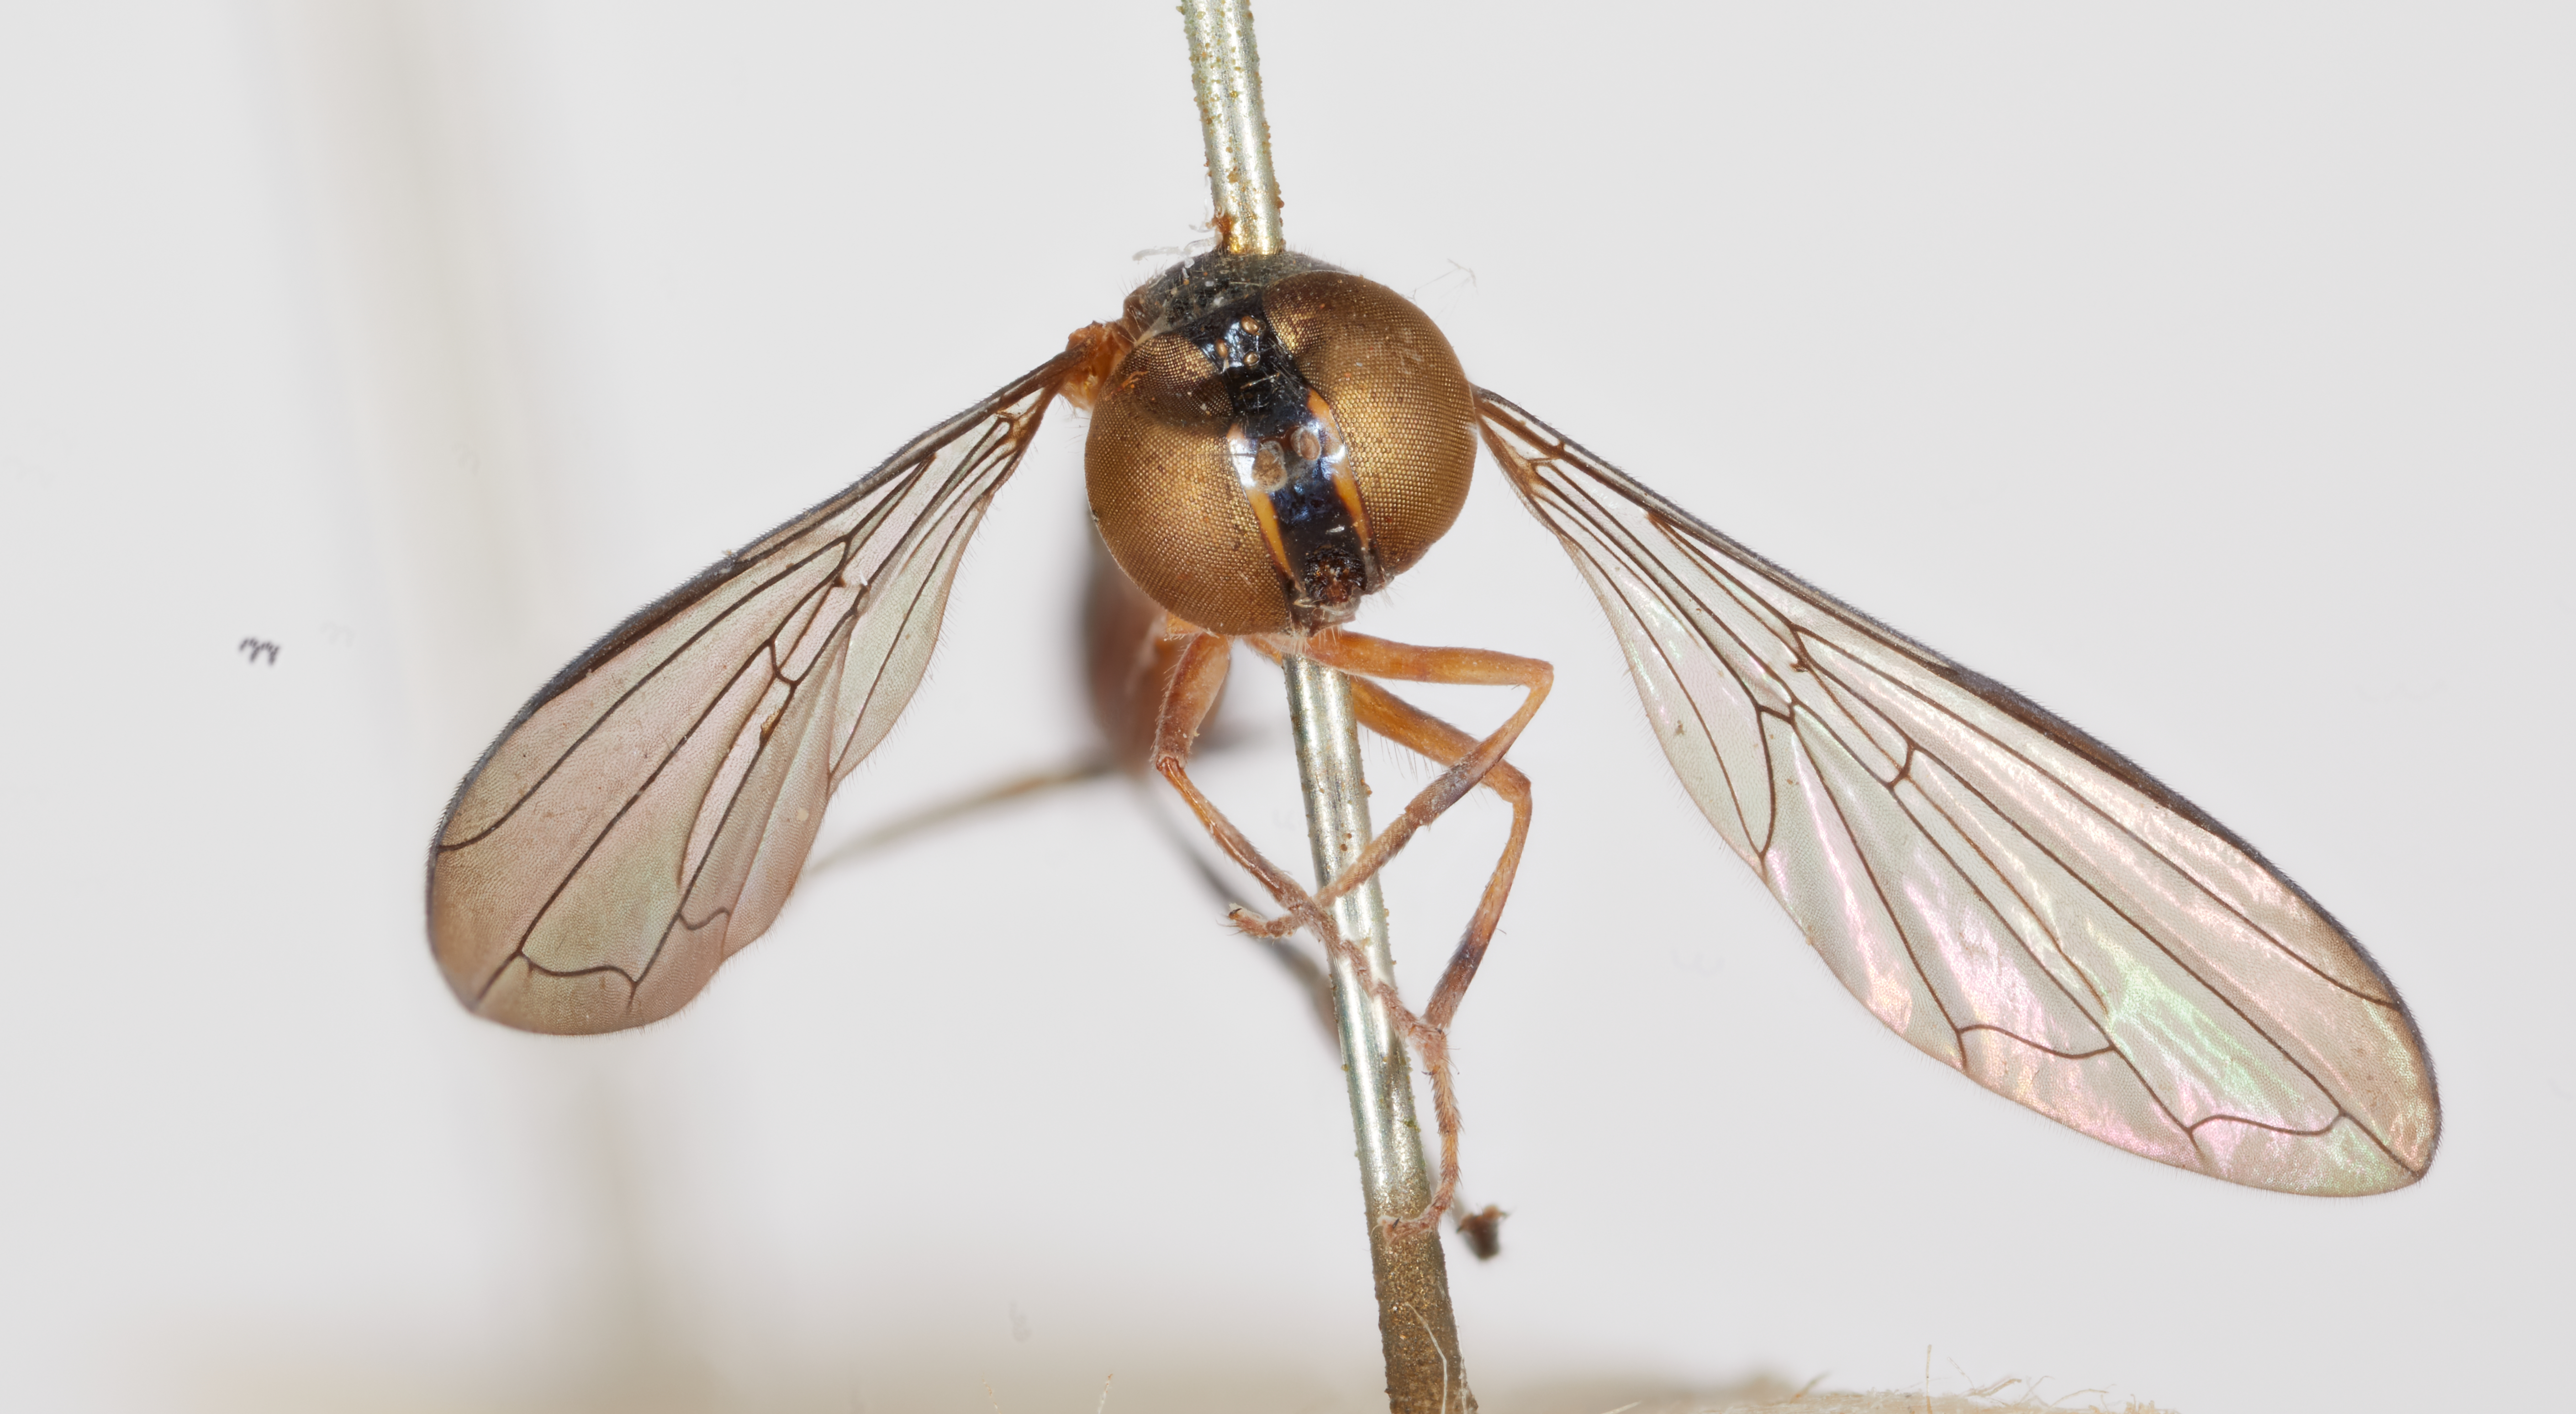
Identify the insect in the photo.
Rhinobaccha krishna
